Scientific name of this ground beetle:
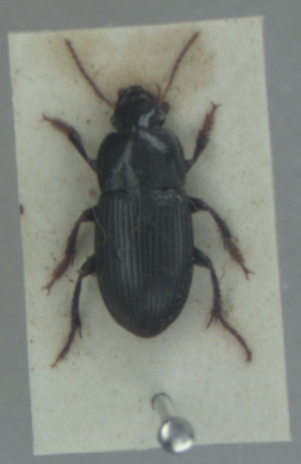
Harpalus serripes
